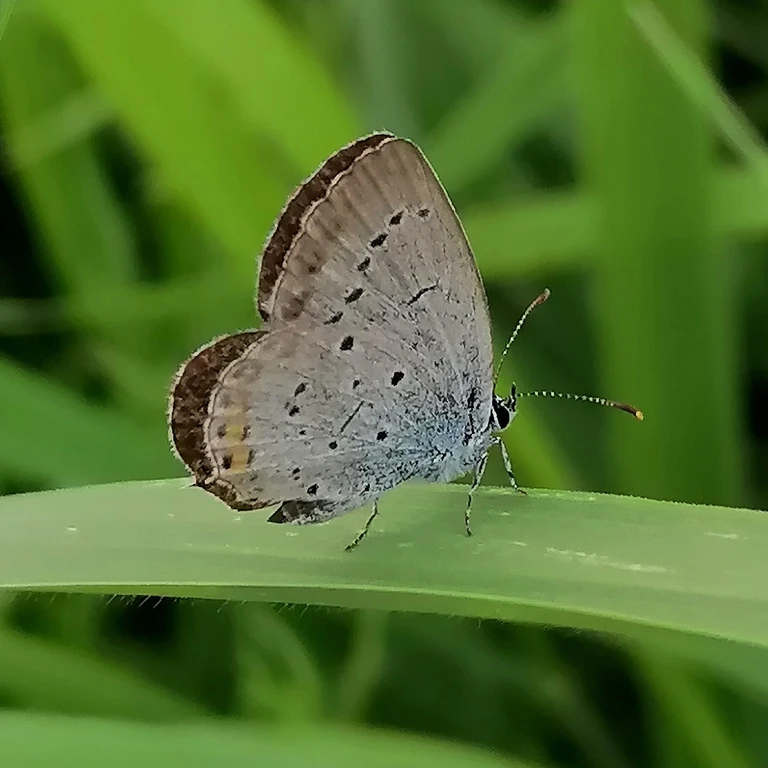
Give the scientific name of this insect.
Cupido argiades (also Elkalyce argiades)
